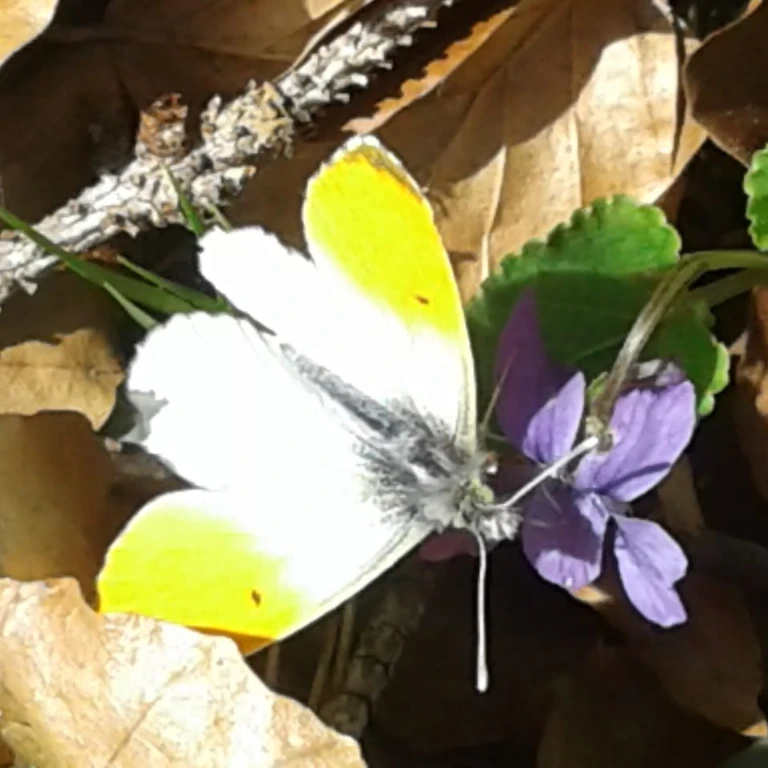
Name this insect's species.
Anthocharis cardamines
